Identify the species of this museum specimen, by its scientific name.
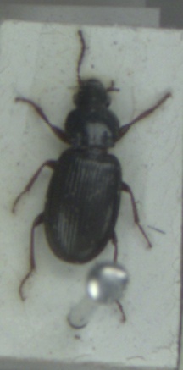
Pterostichus strenuus
